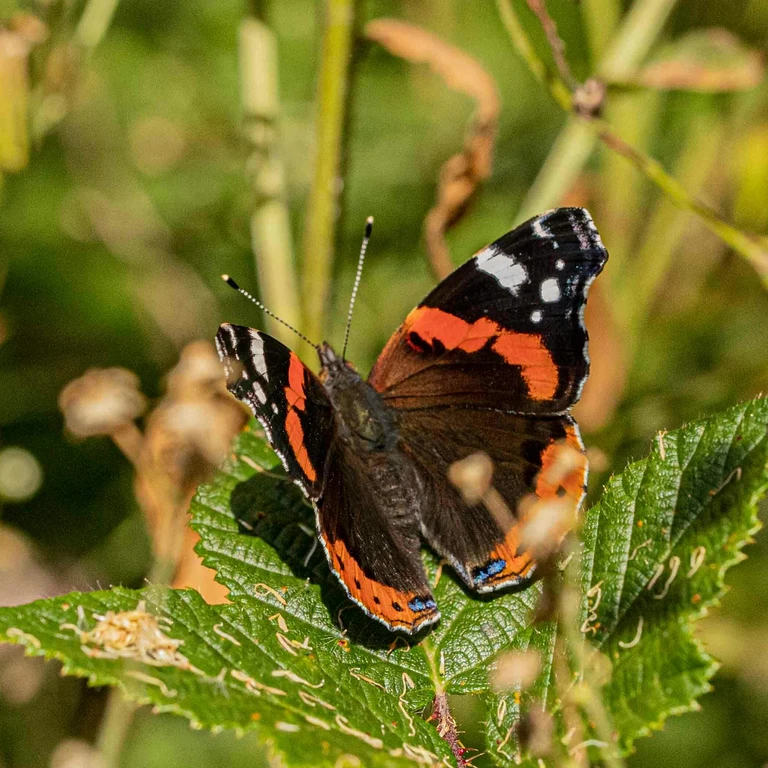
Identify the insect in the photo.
Vanessa atalanta
